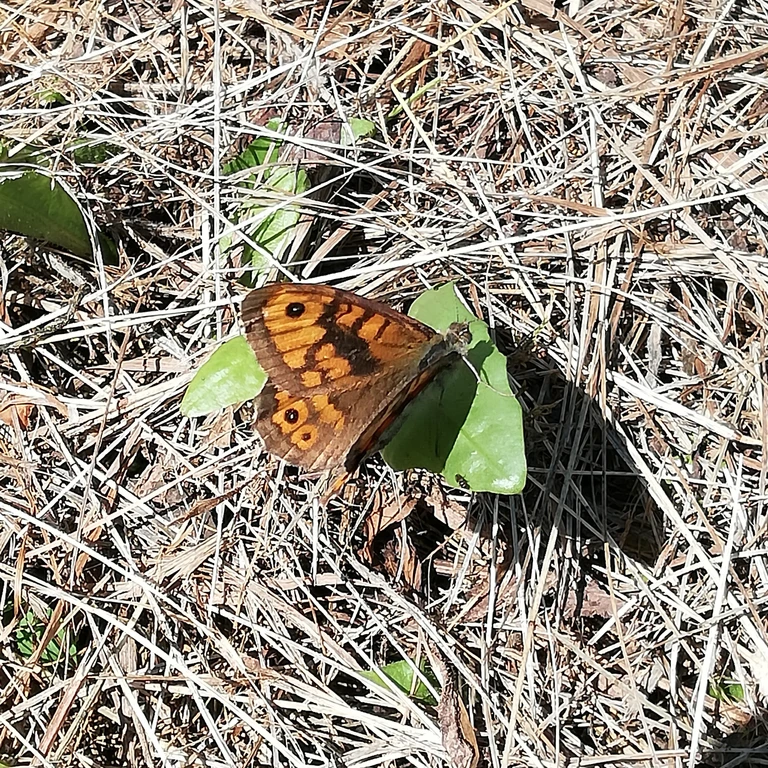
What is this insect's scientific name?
Lasiommata megera (also Pararge megera)
